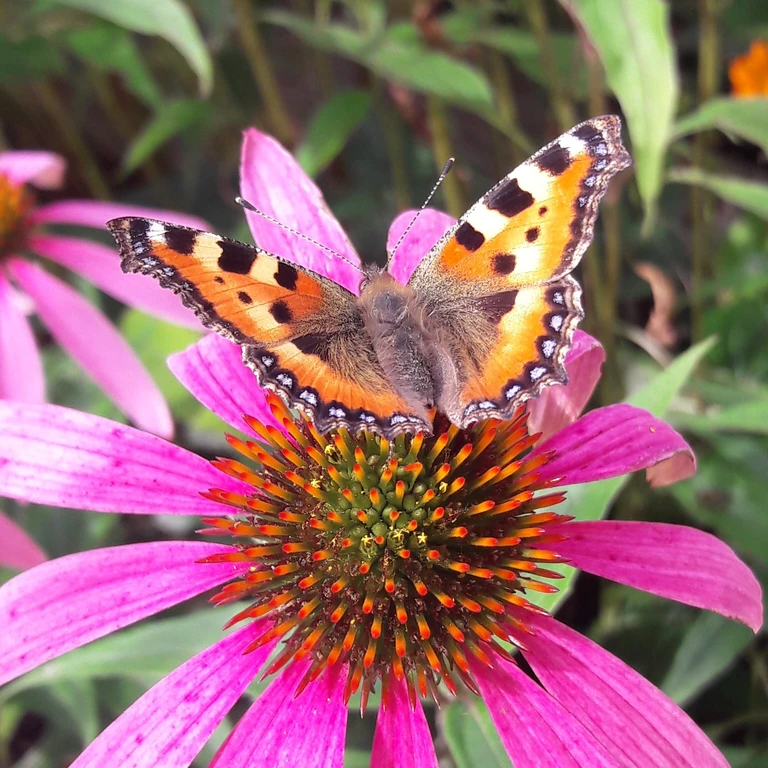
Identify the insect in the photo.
Aglais urticae
